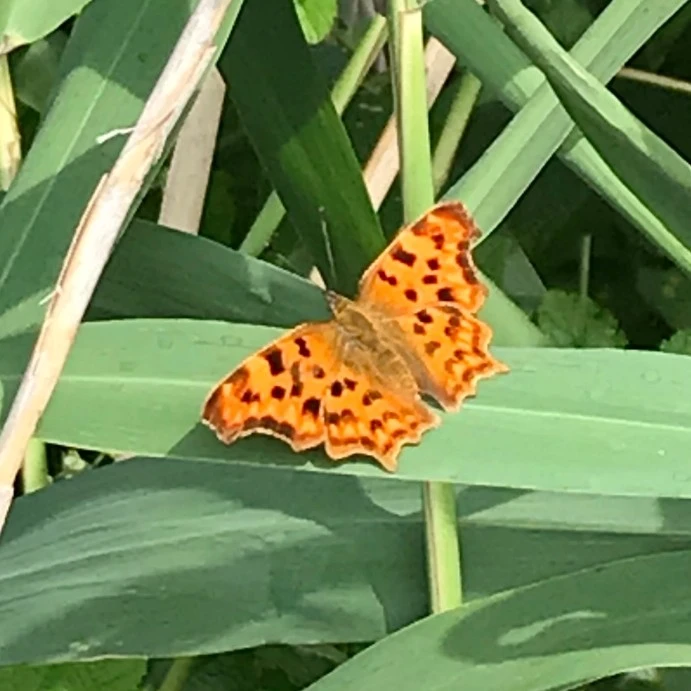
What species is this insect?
Polygonia c-album
